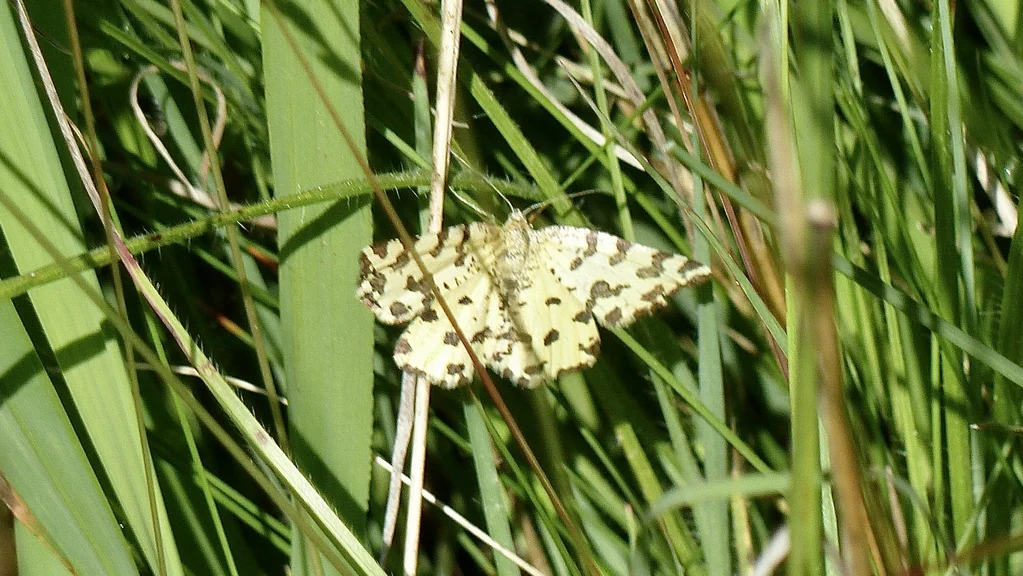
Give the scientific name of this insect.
Pseudopanthera macularia
